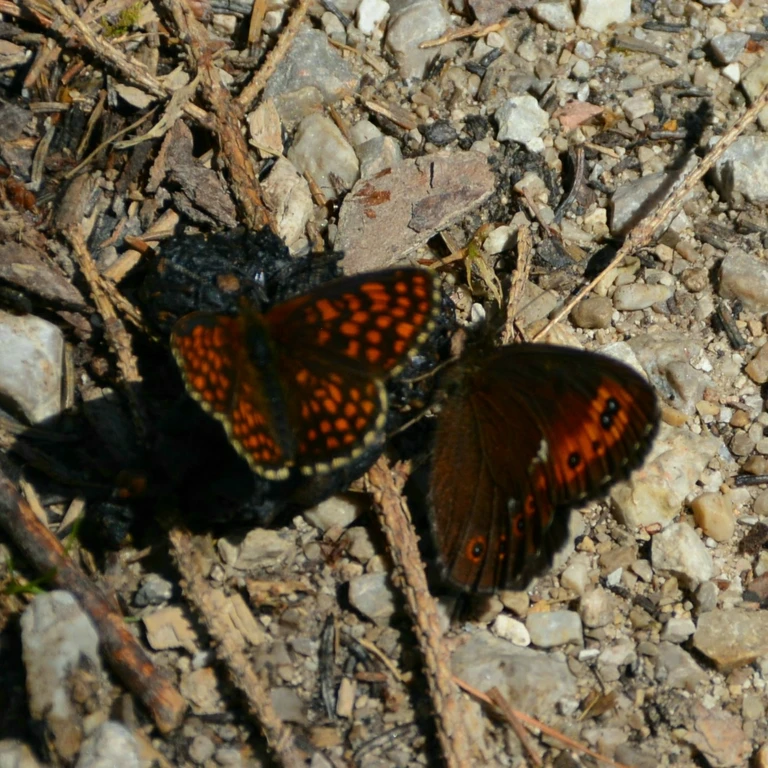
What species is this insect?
Erebia ligea
